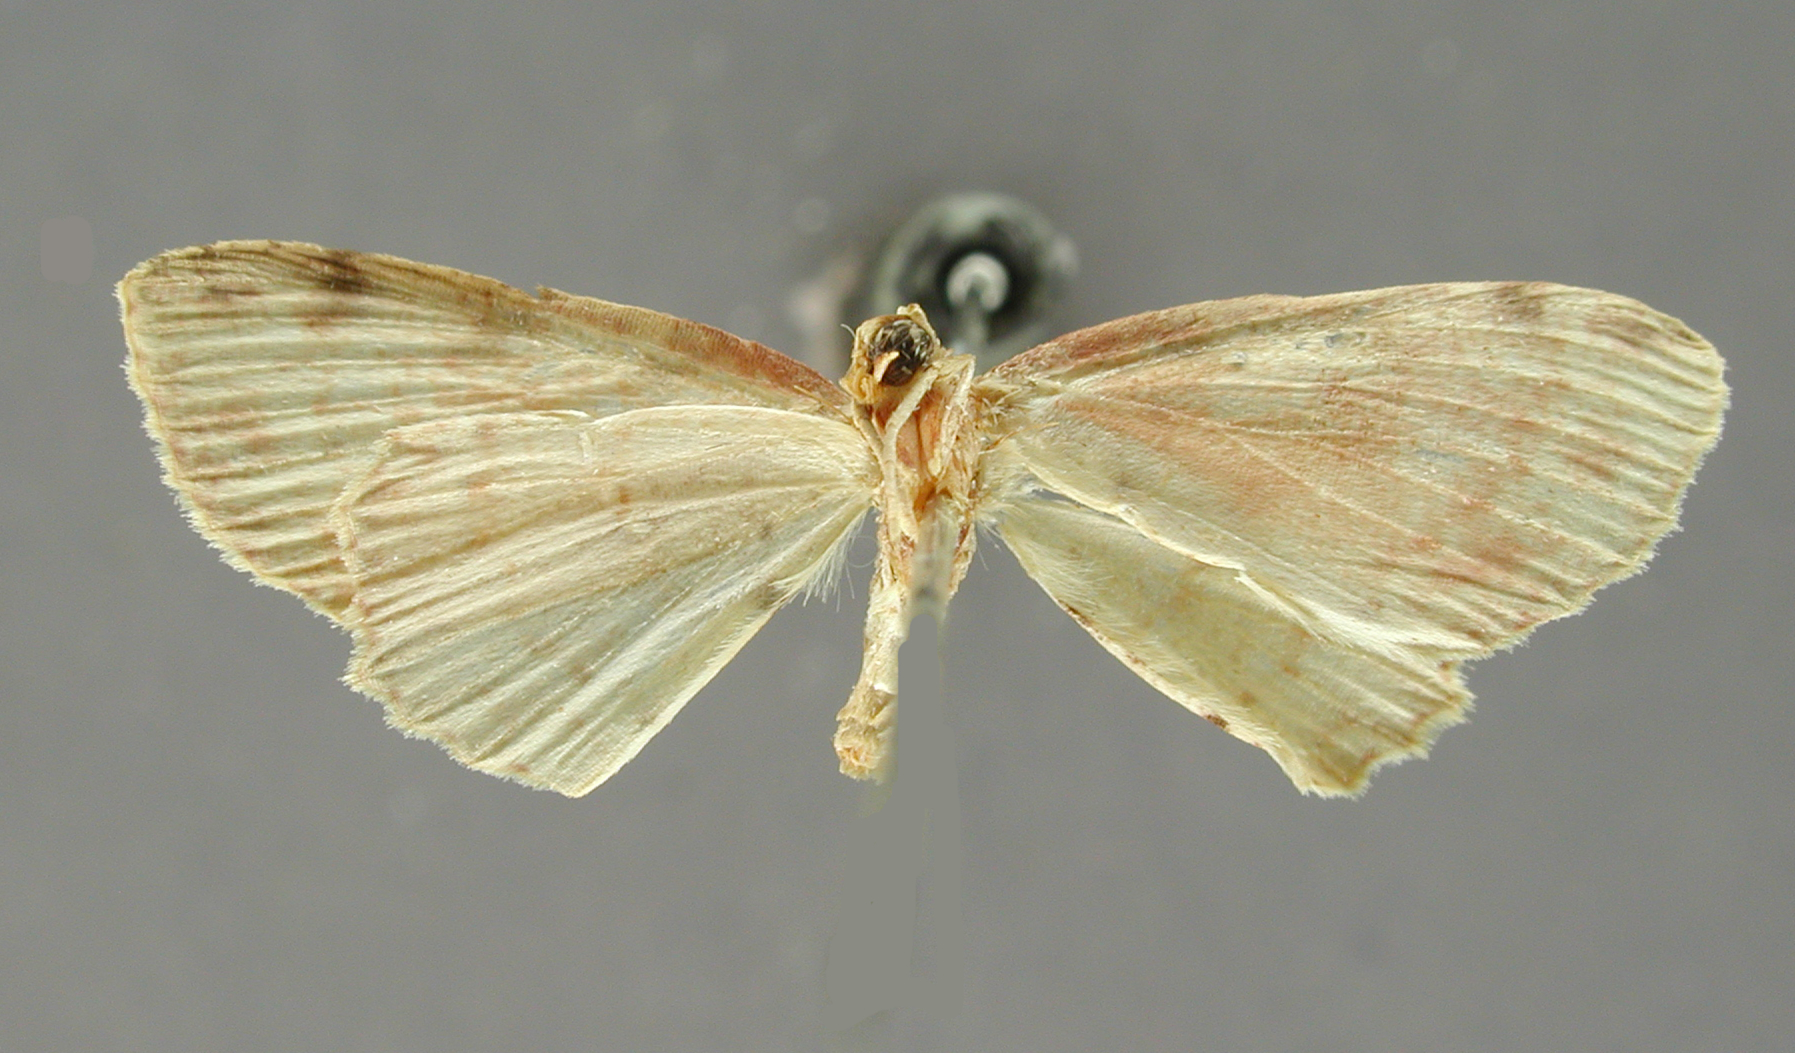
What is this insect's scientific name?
Anisodes marginepunctata
